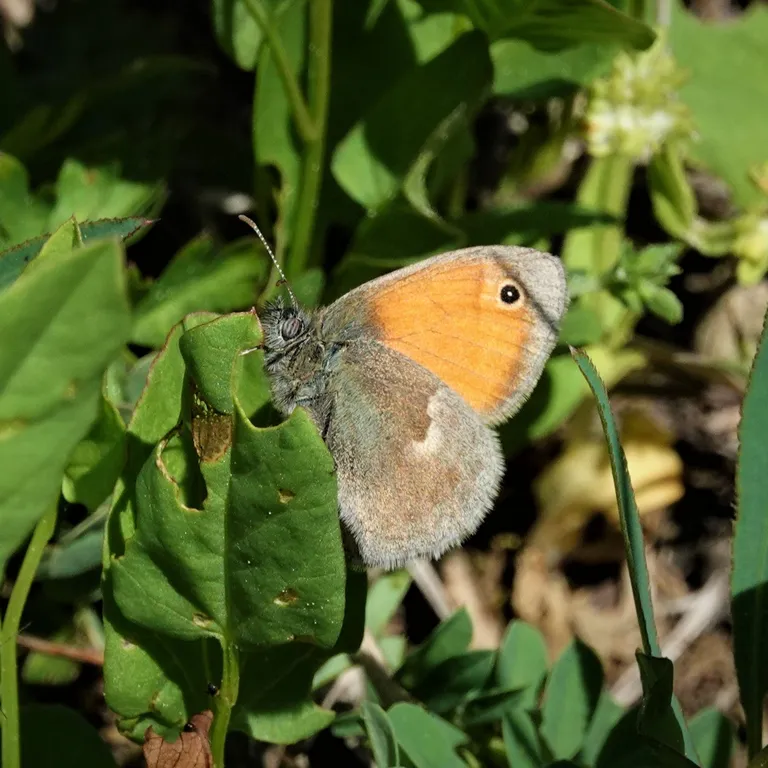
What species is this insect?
Coenonympha pamphilus
